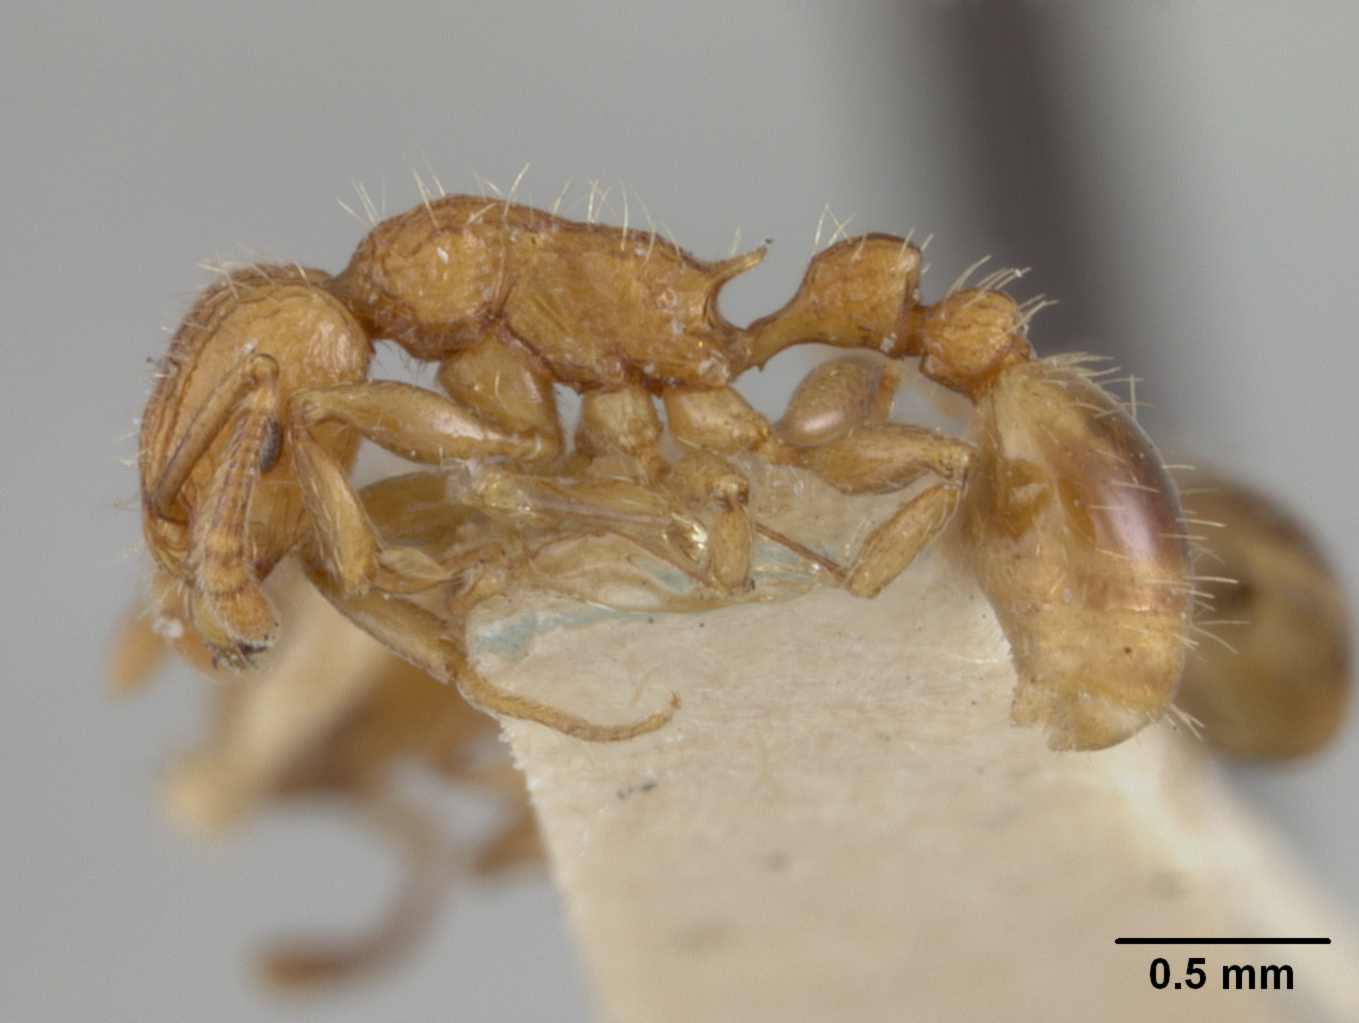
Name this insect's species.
Tetramorium melanogyna
